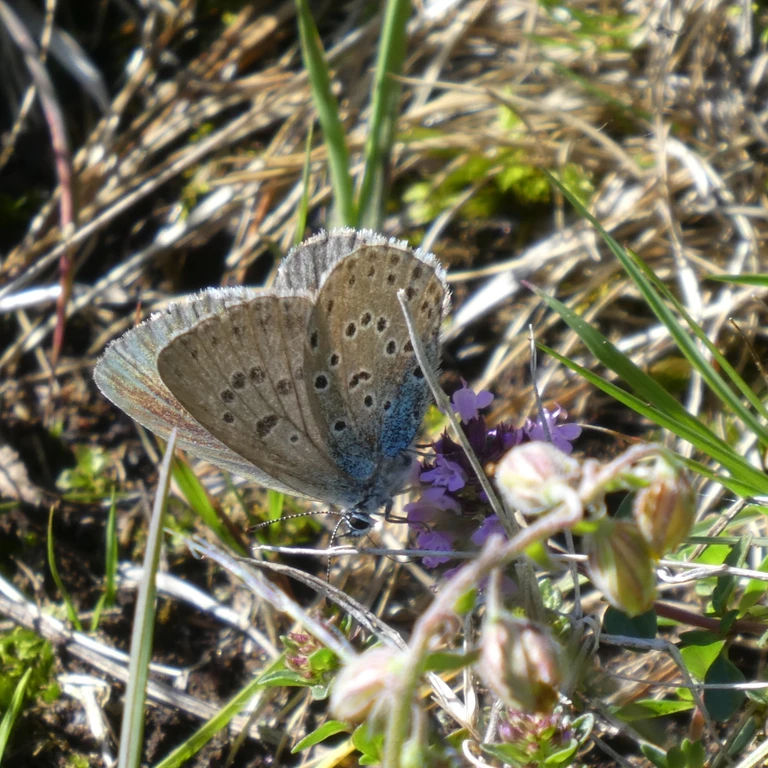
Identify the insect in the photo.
Phengaris arion (also Maculinea arion)
